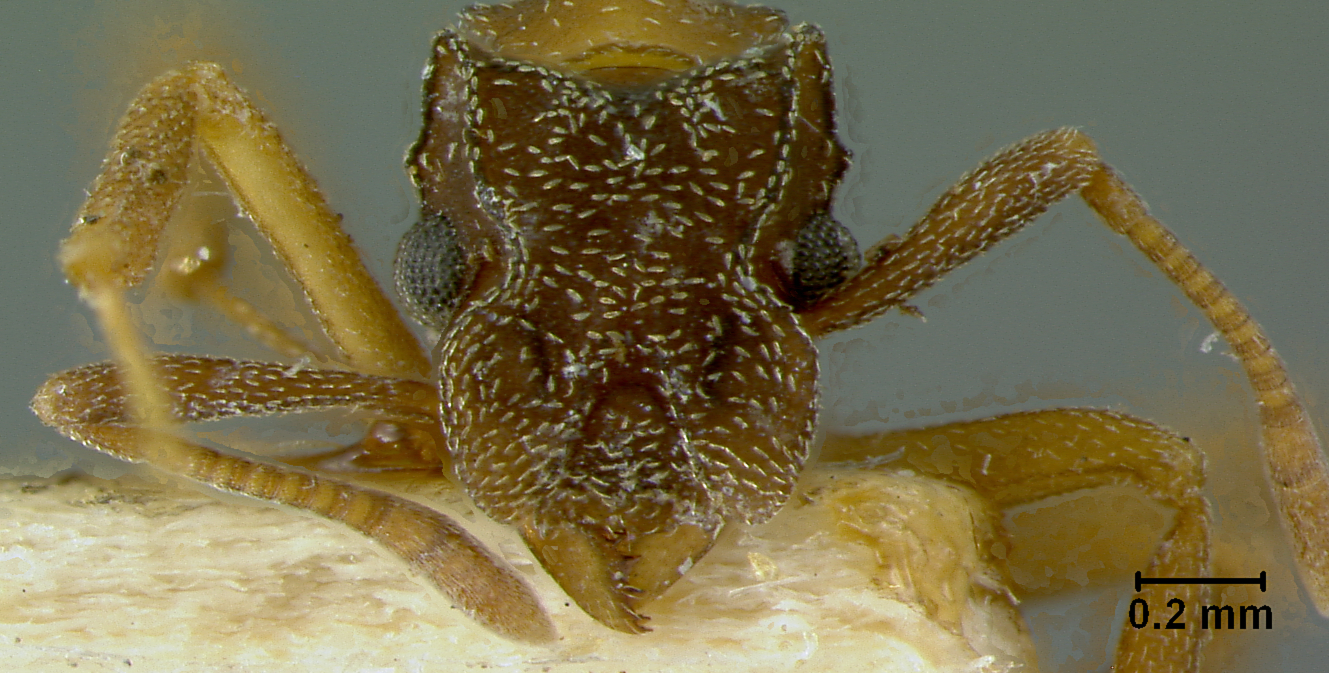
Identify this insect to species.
Cyphomyrmex rimosus
